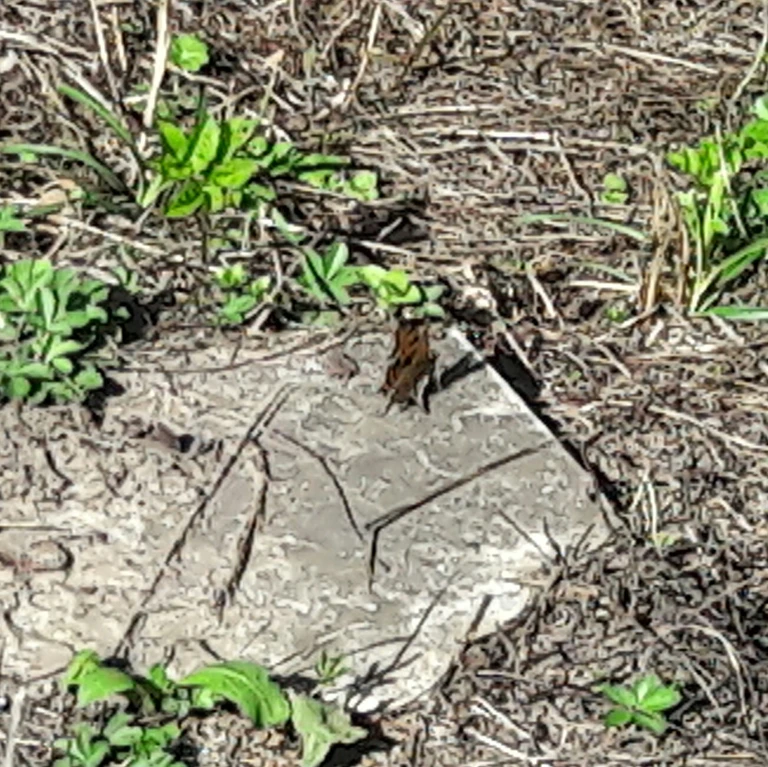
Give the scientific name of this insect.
Polygonia c-album
